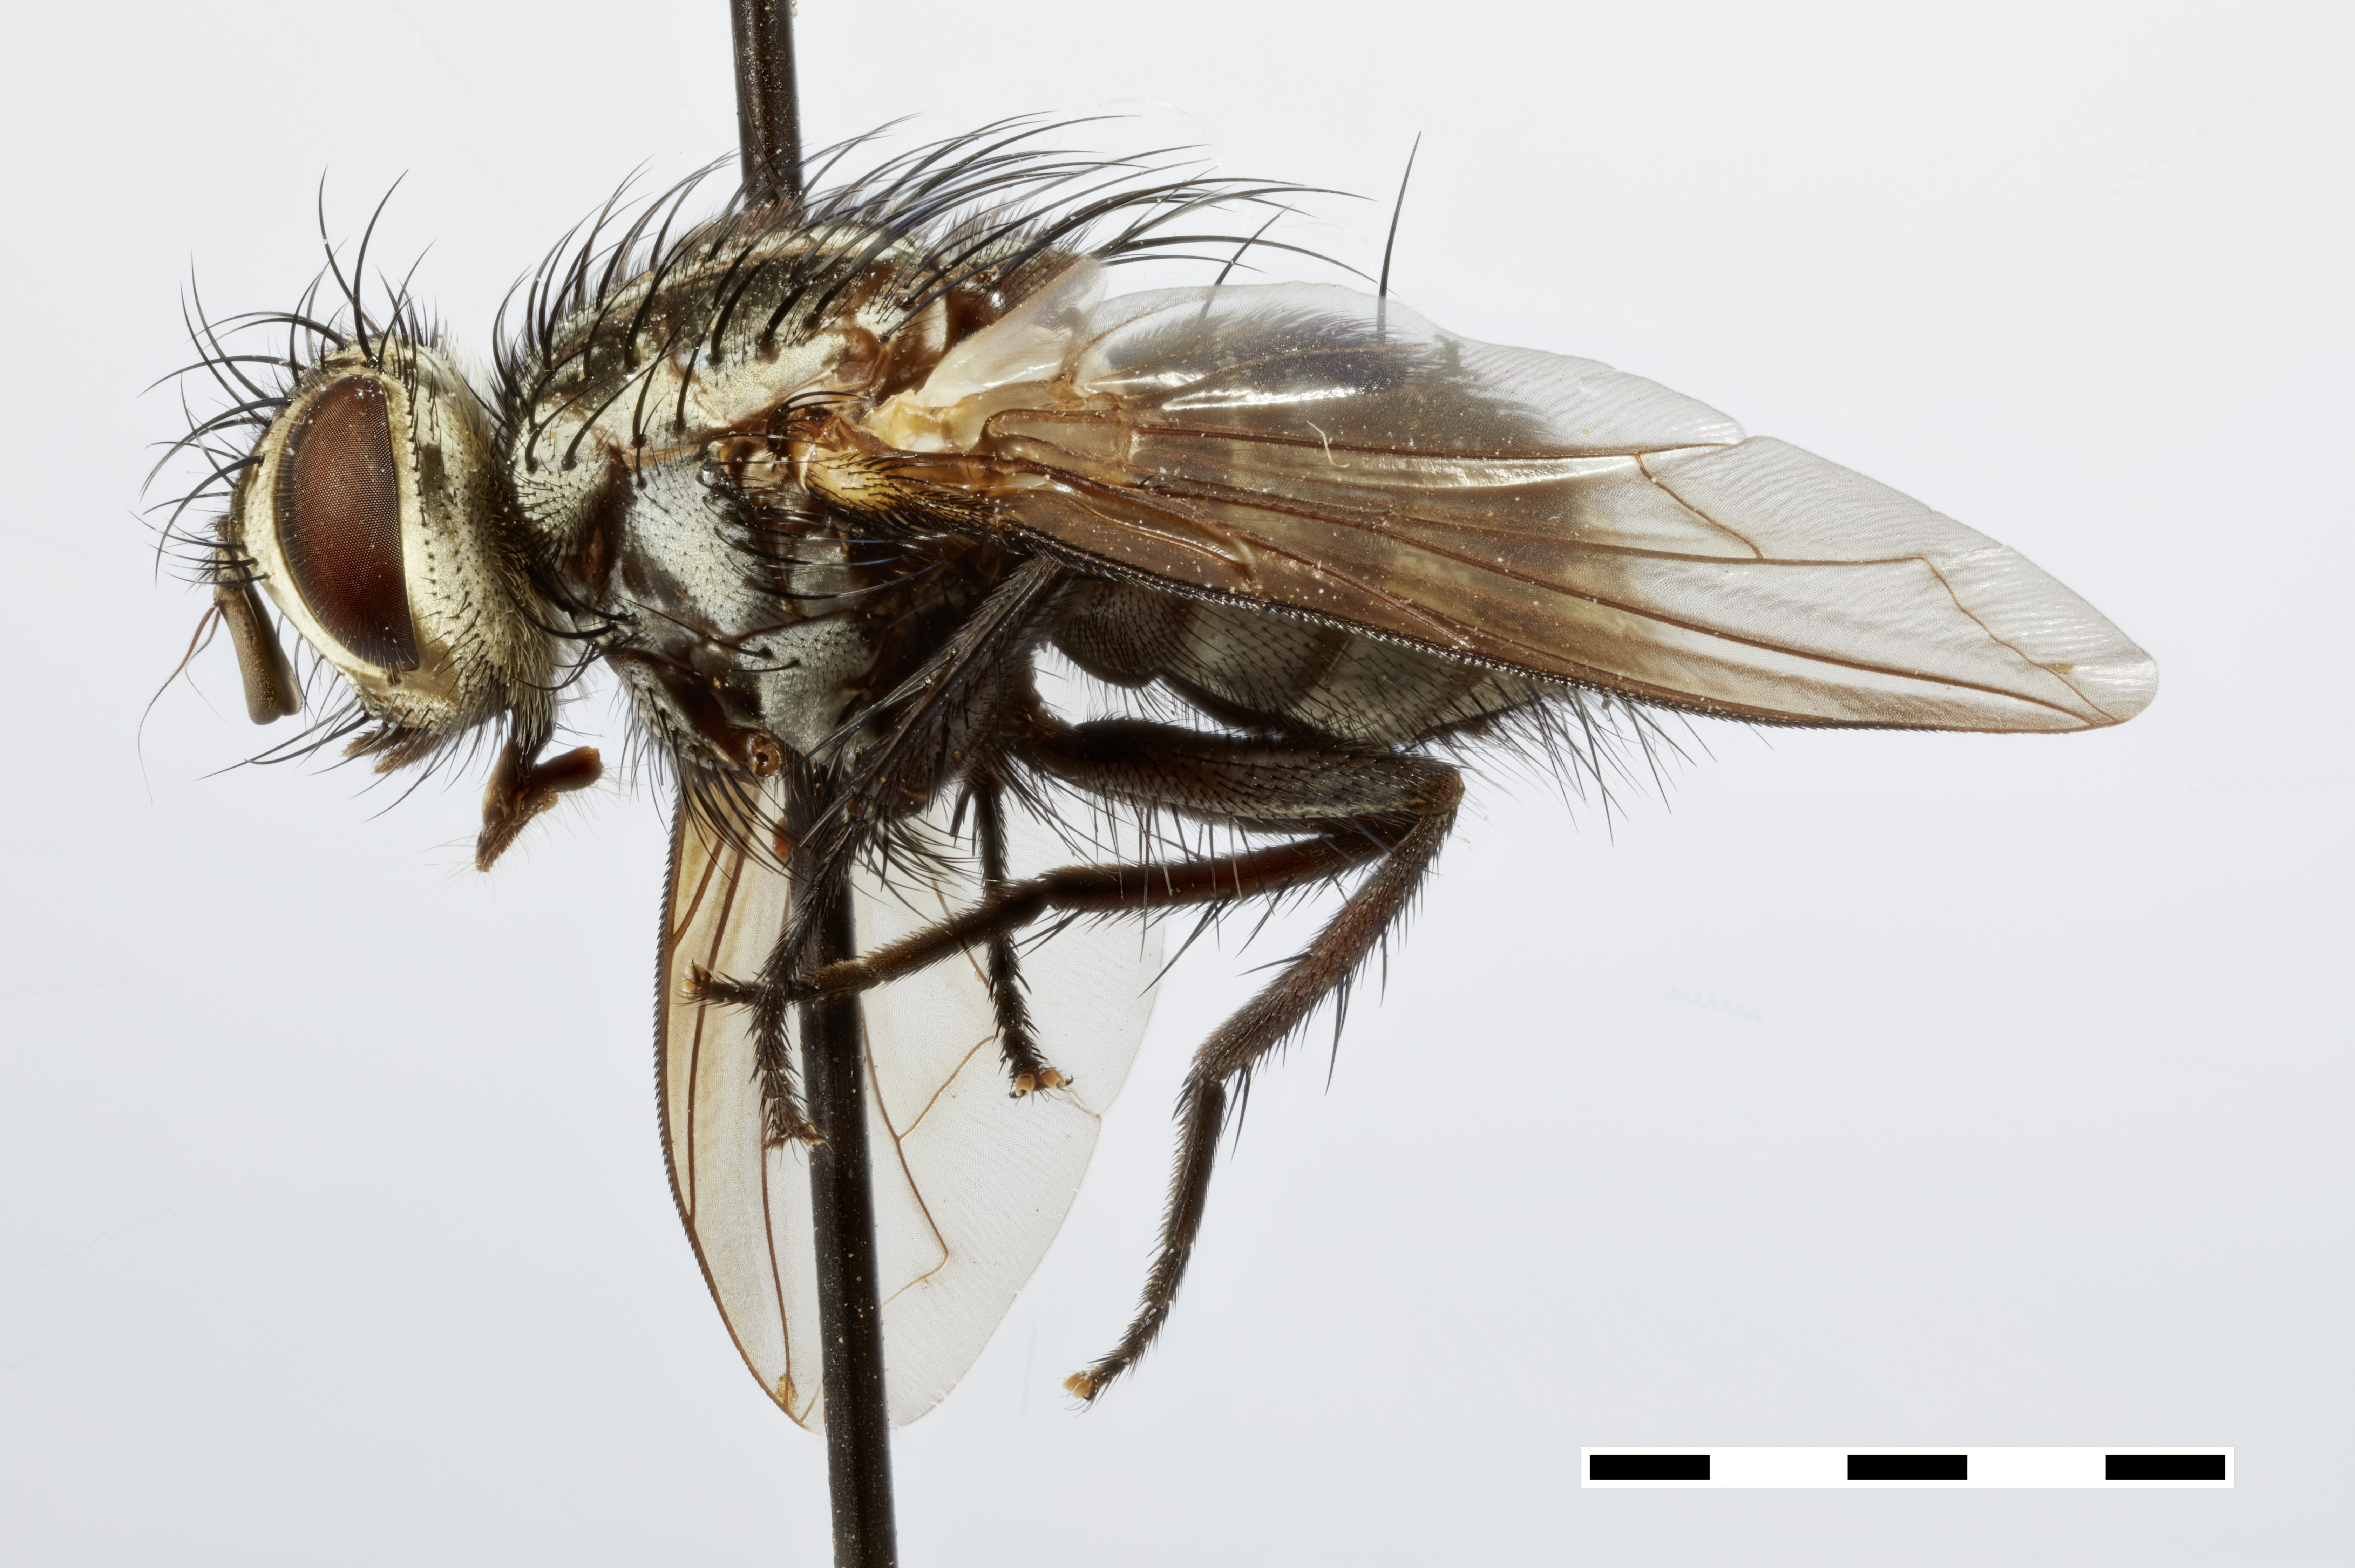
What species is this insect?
Yahuarphryno patelloides
